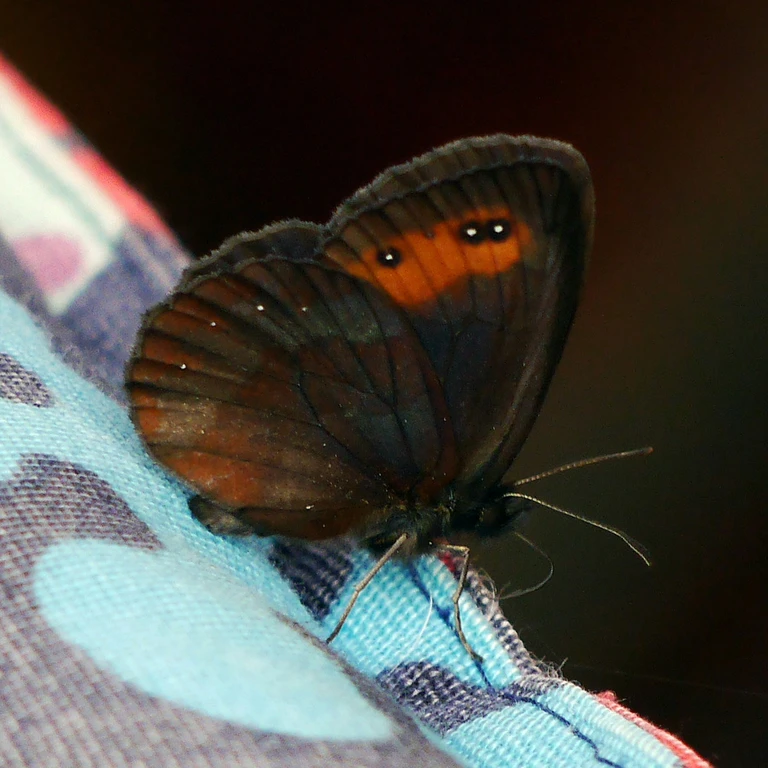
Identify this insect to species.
Erebia aethiops
